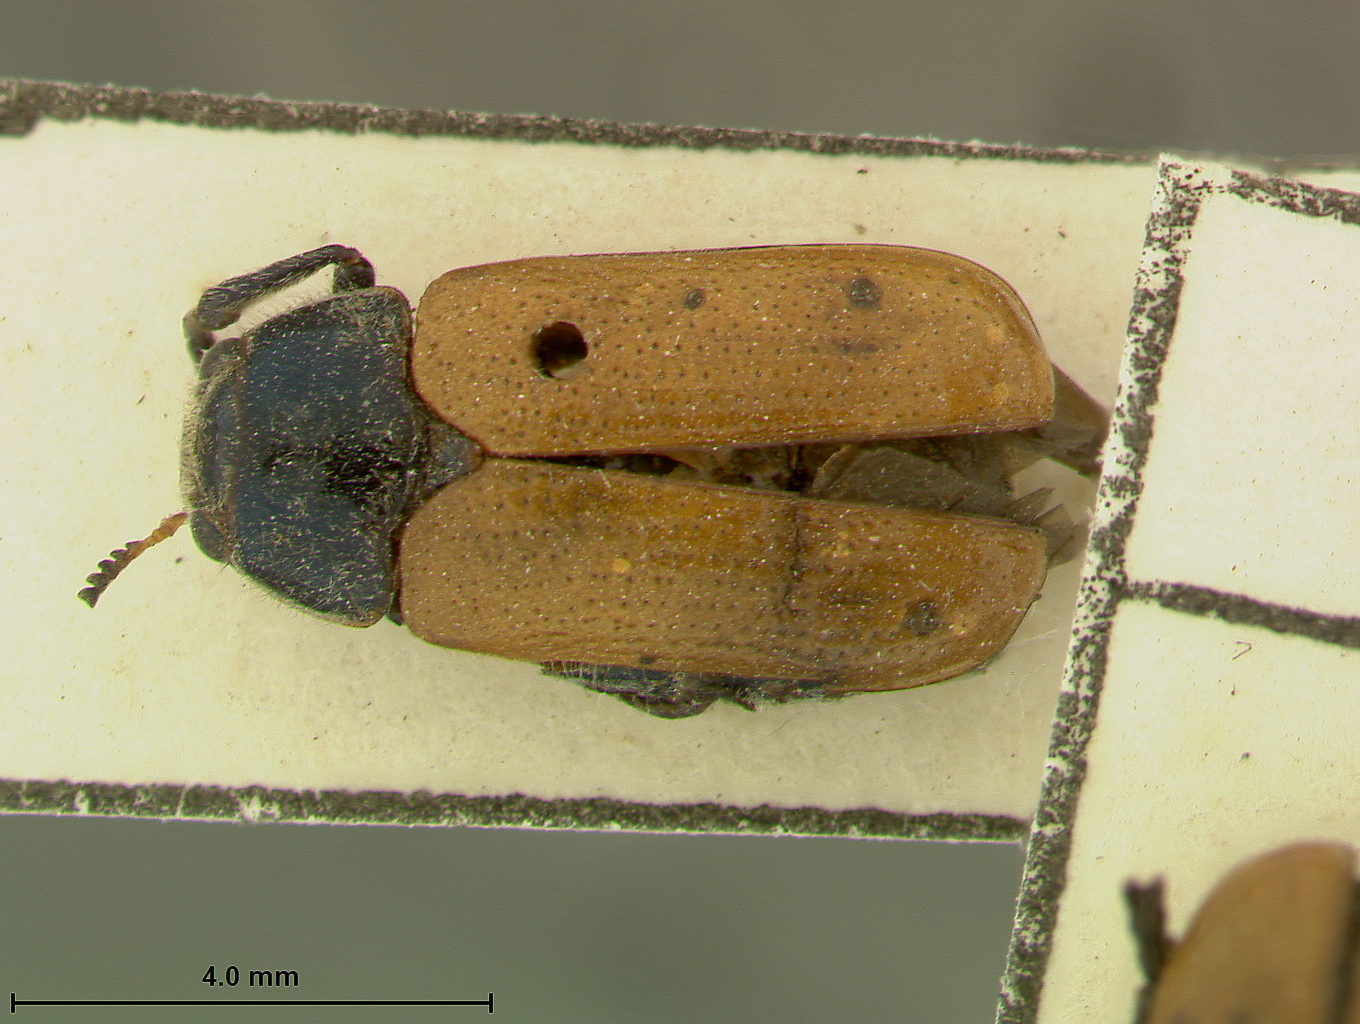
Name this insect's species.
Epimela indica
